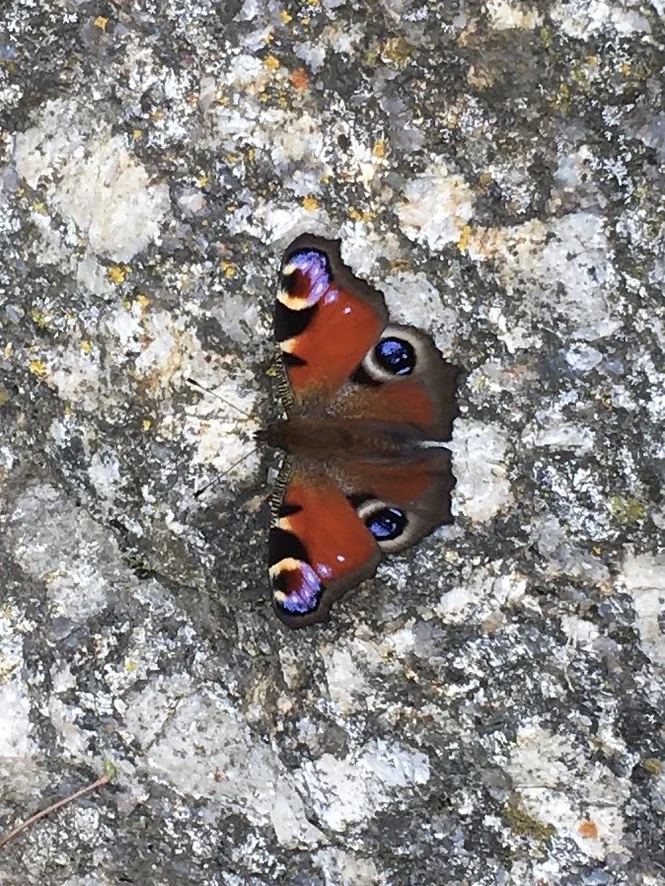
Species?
Aglais io
